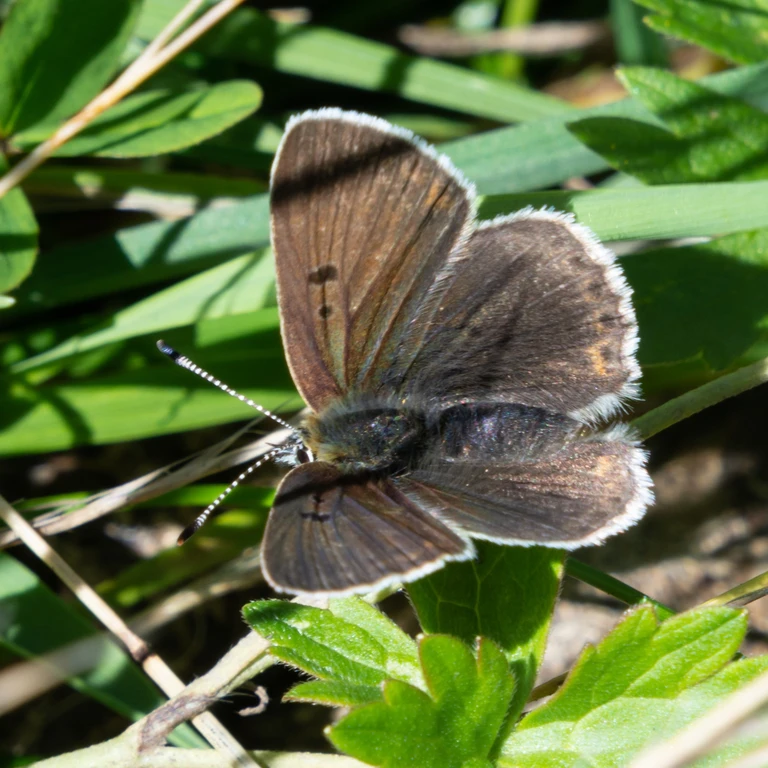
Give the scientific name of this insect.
Lycaena tityrus (also Loweia tityrus)
